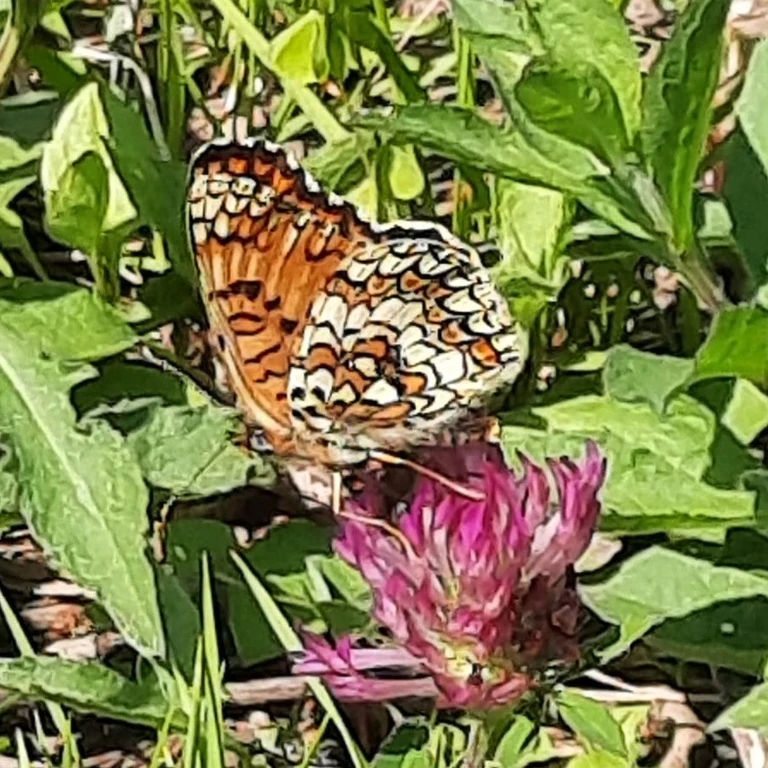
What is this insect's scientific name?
Melitaea phoebe
